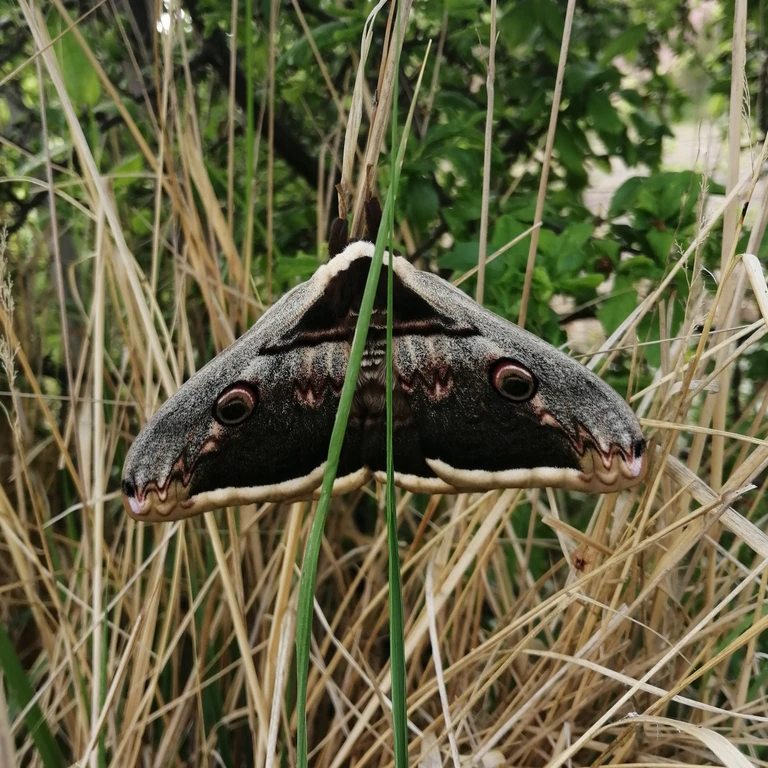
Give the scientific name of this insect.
Saturnia pyri
